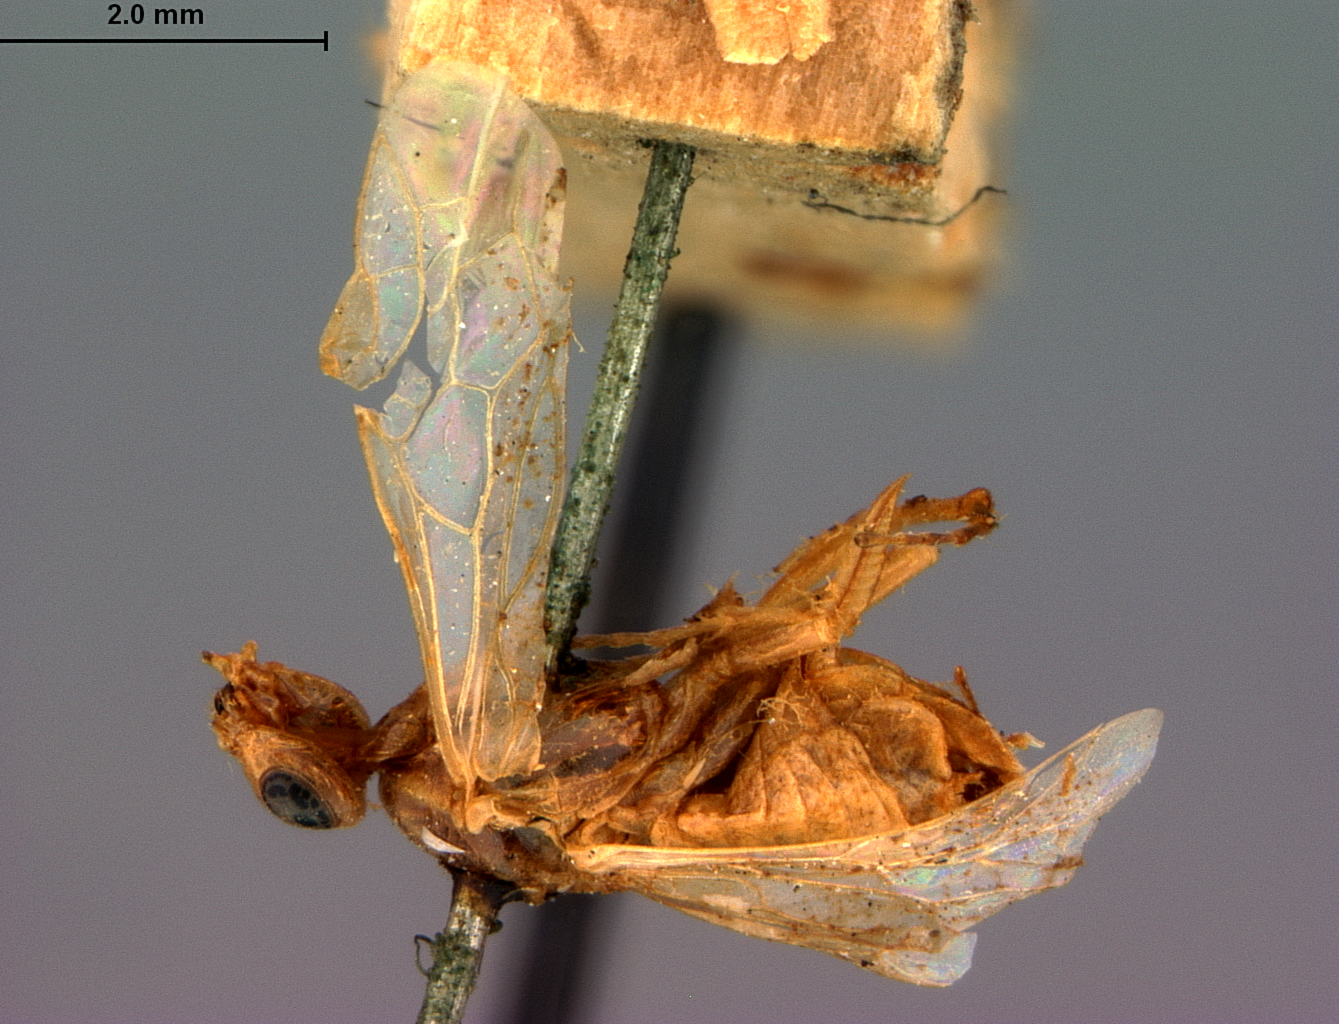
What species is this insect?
Hoplocampa lacteipennis
